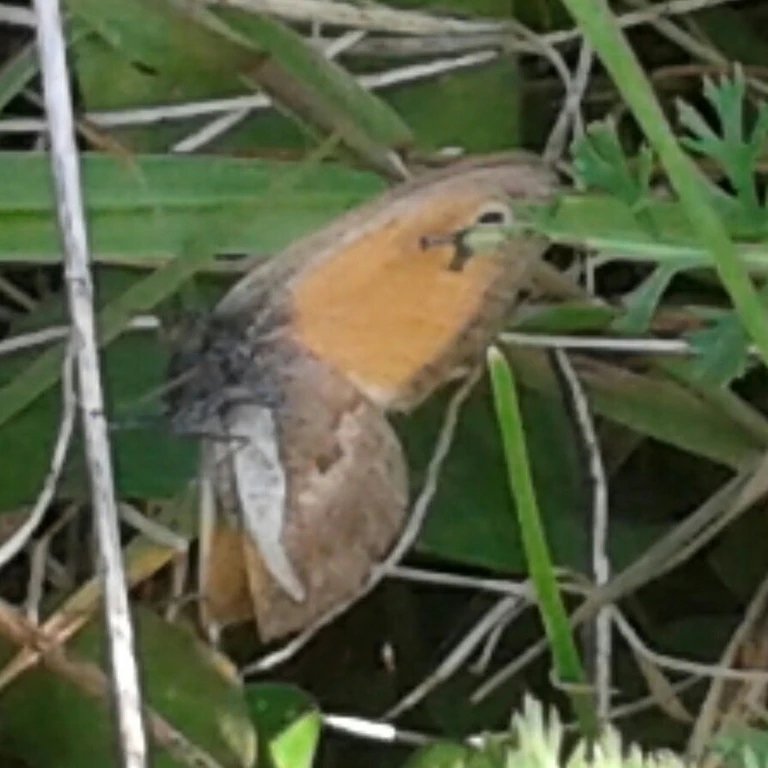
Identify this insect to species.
Coenonympha pamphilus
